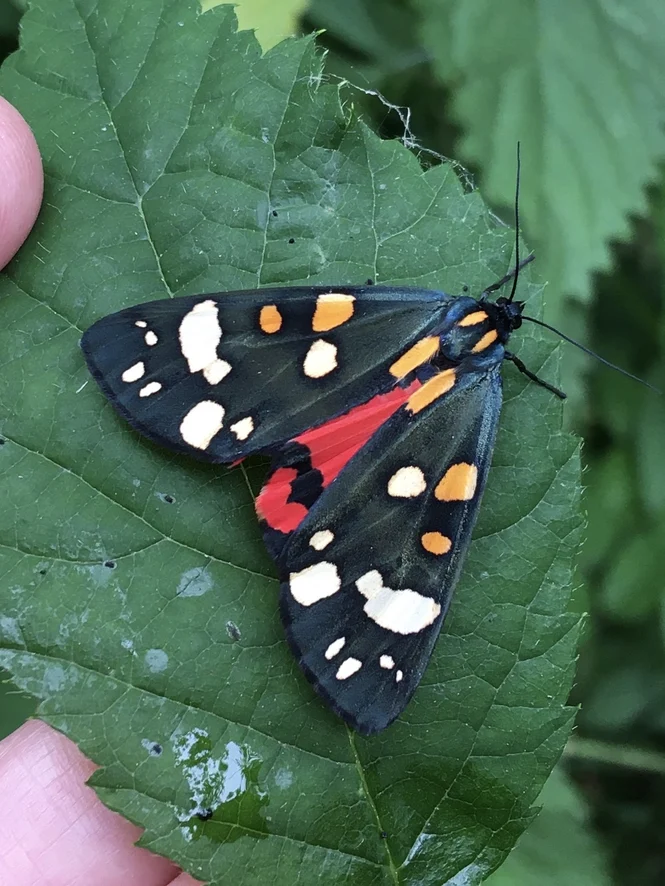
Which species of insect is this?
Callimorpha dominula
